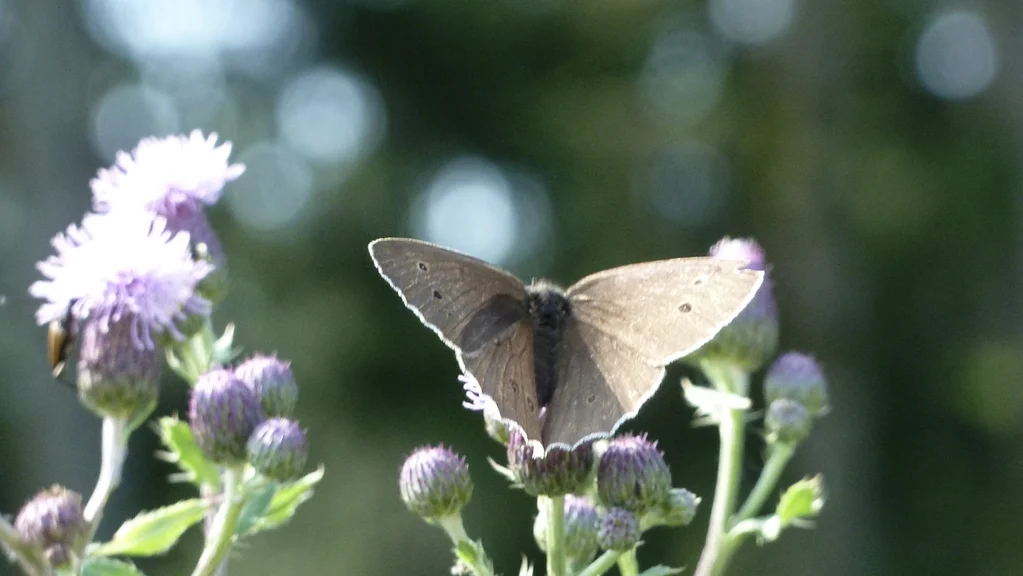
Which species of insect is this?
Aphantopus hyperantus
